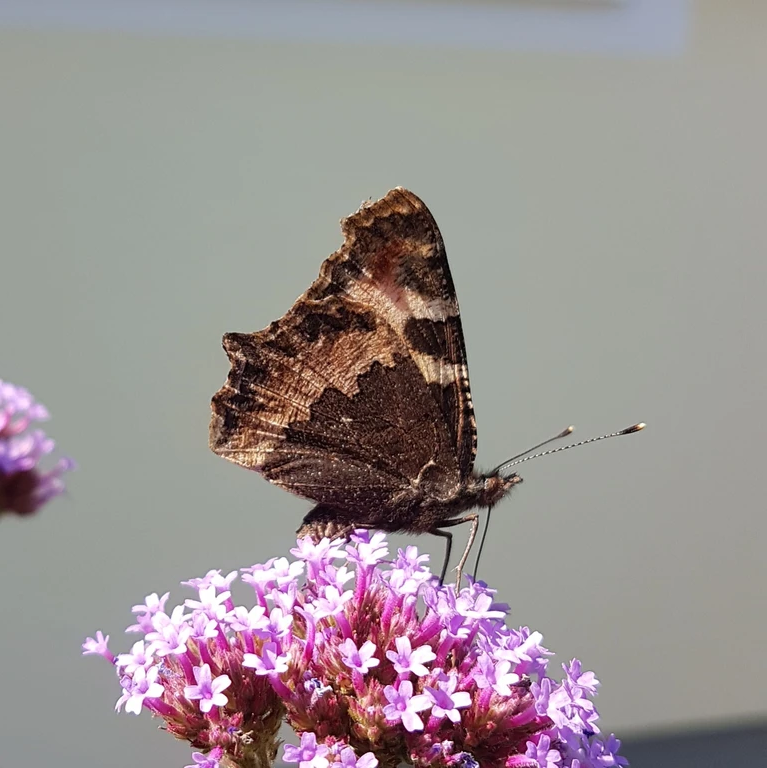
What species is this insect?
Aglais urticae
